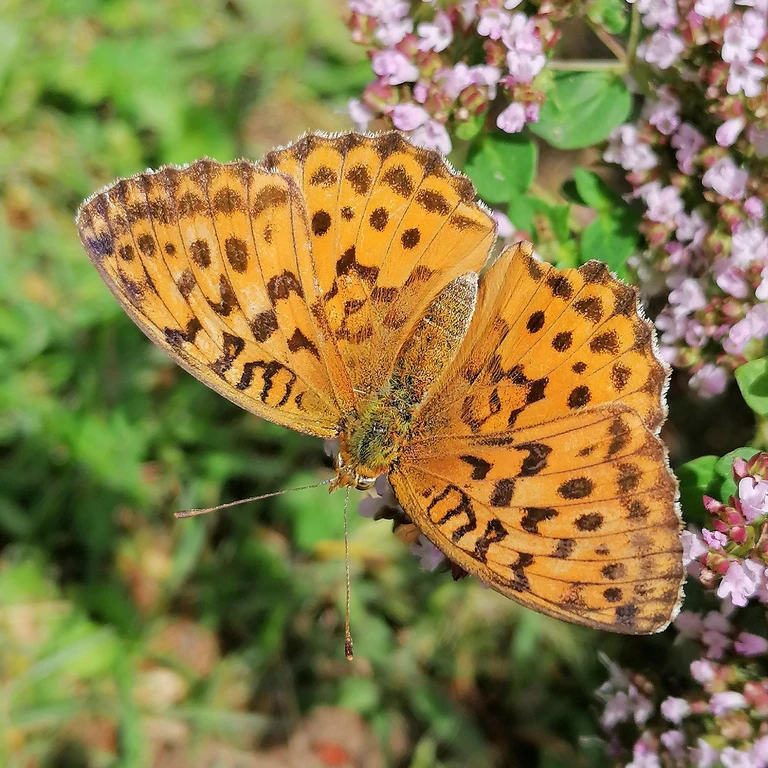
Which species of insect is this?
Brenthis daphne
